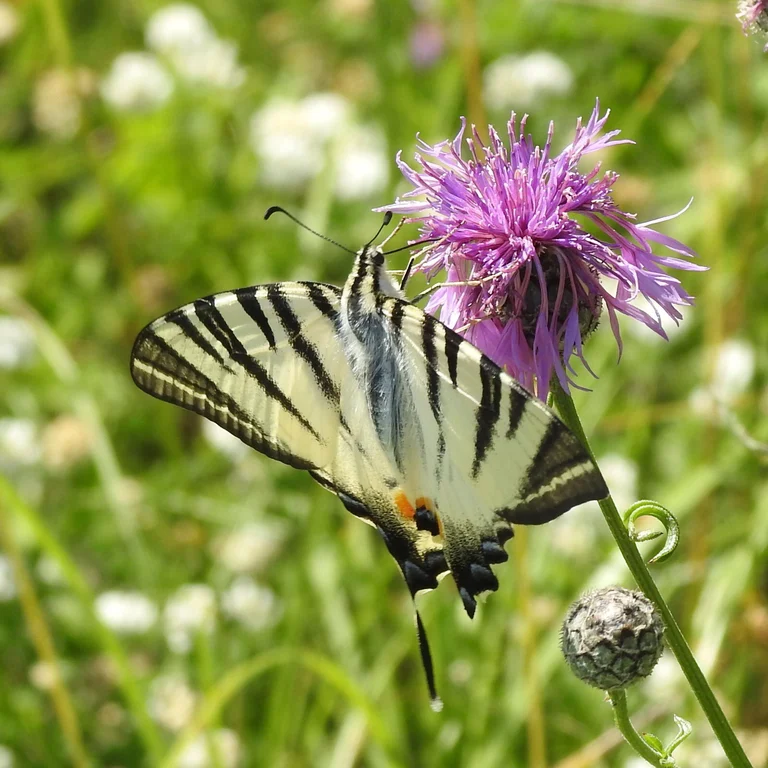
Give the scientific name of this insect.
Iphiclides podalirius
